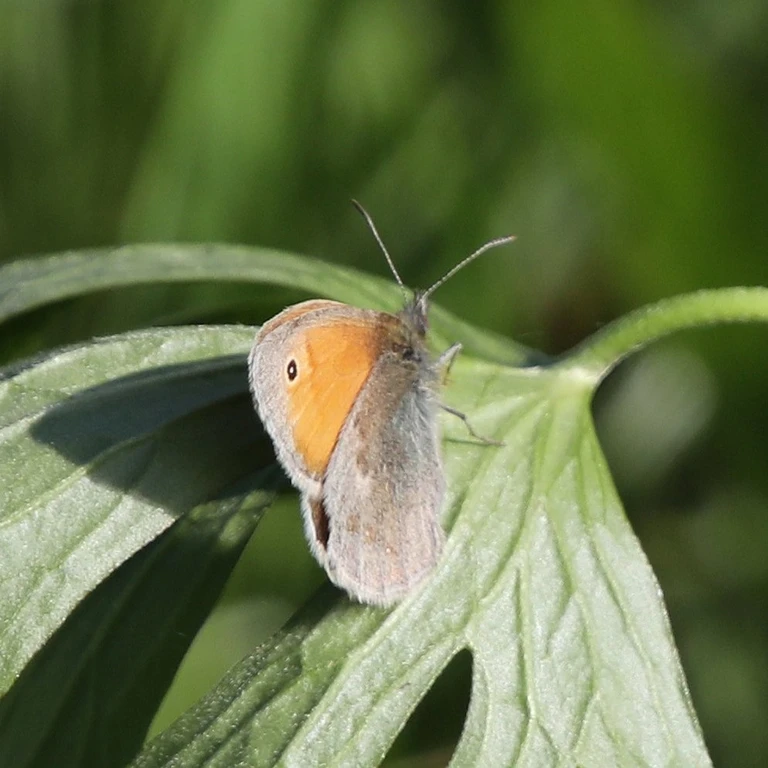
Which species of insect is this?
Coenonympha pamphilus
